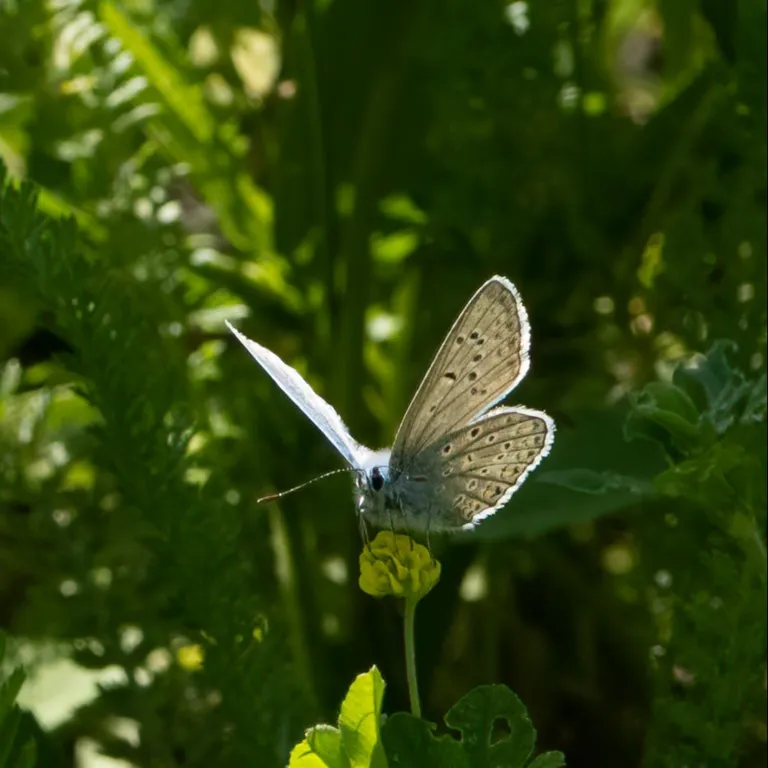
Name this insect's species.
Polyommatus icarus
